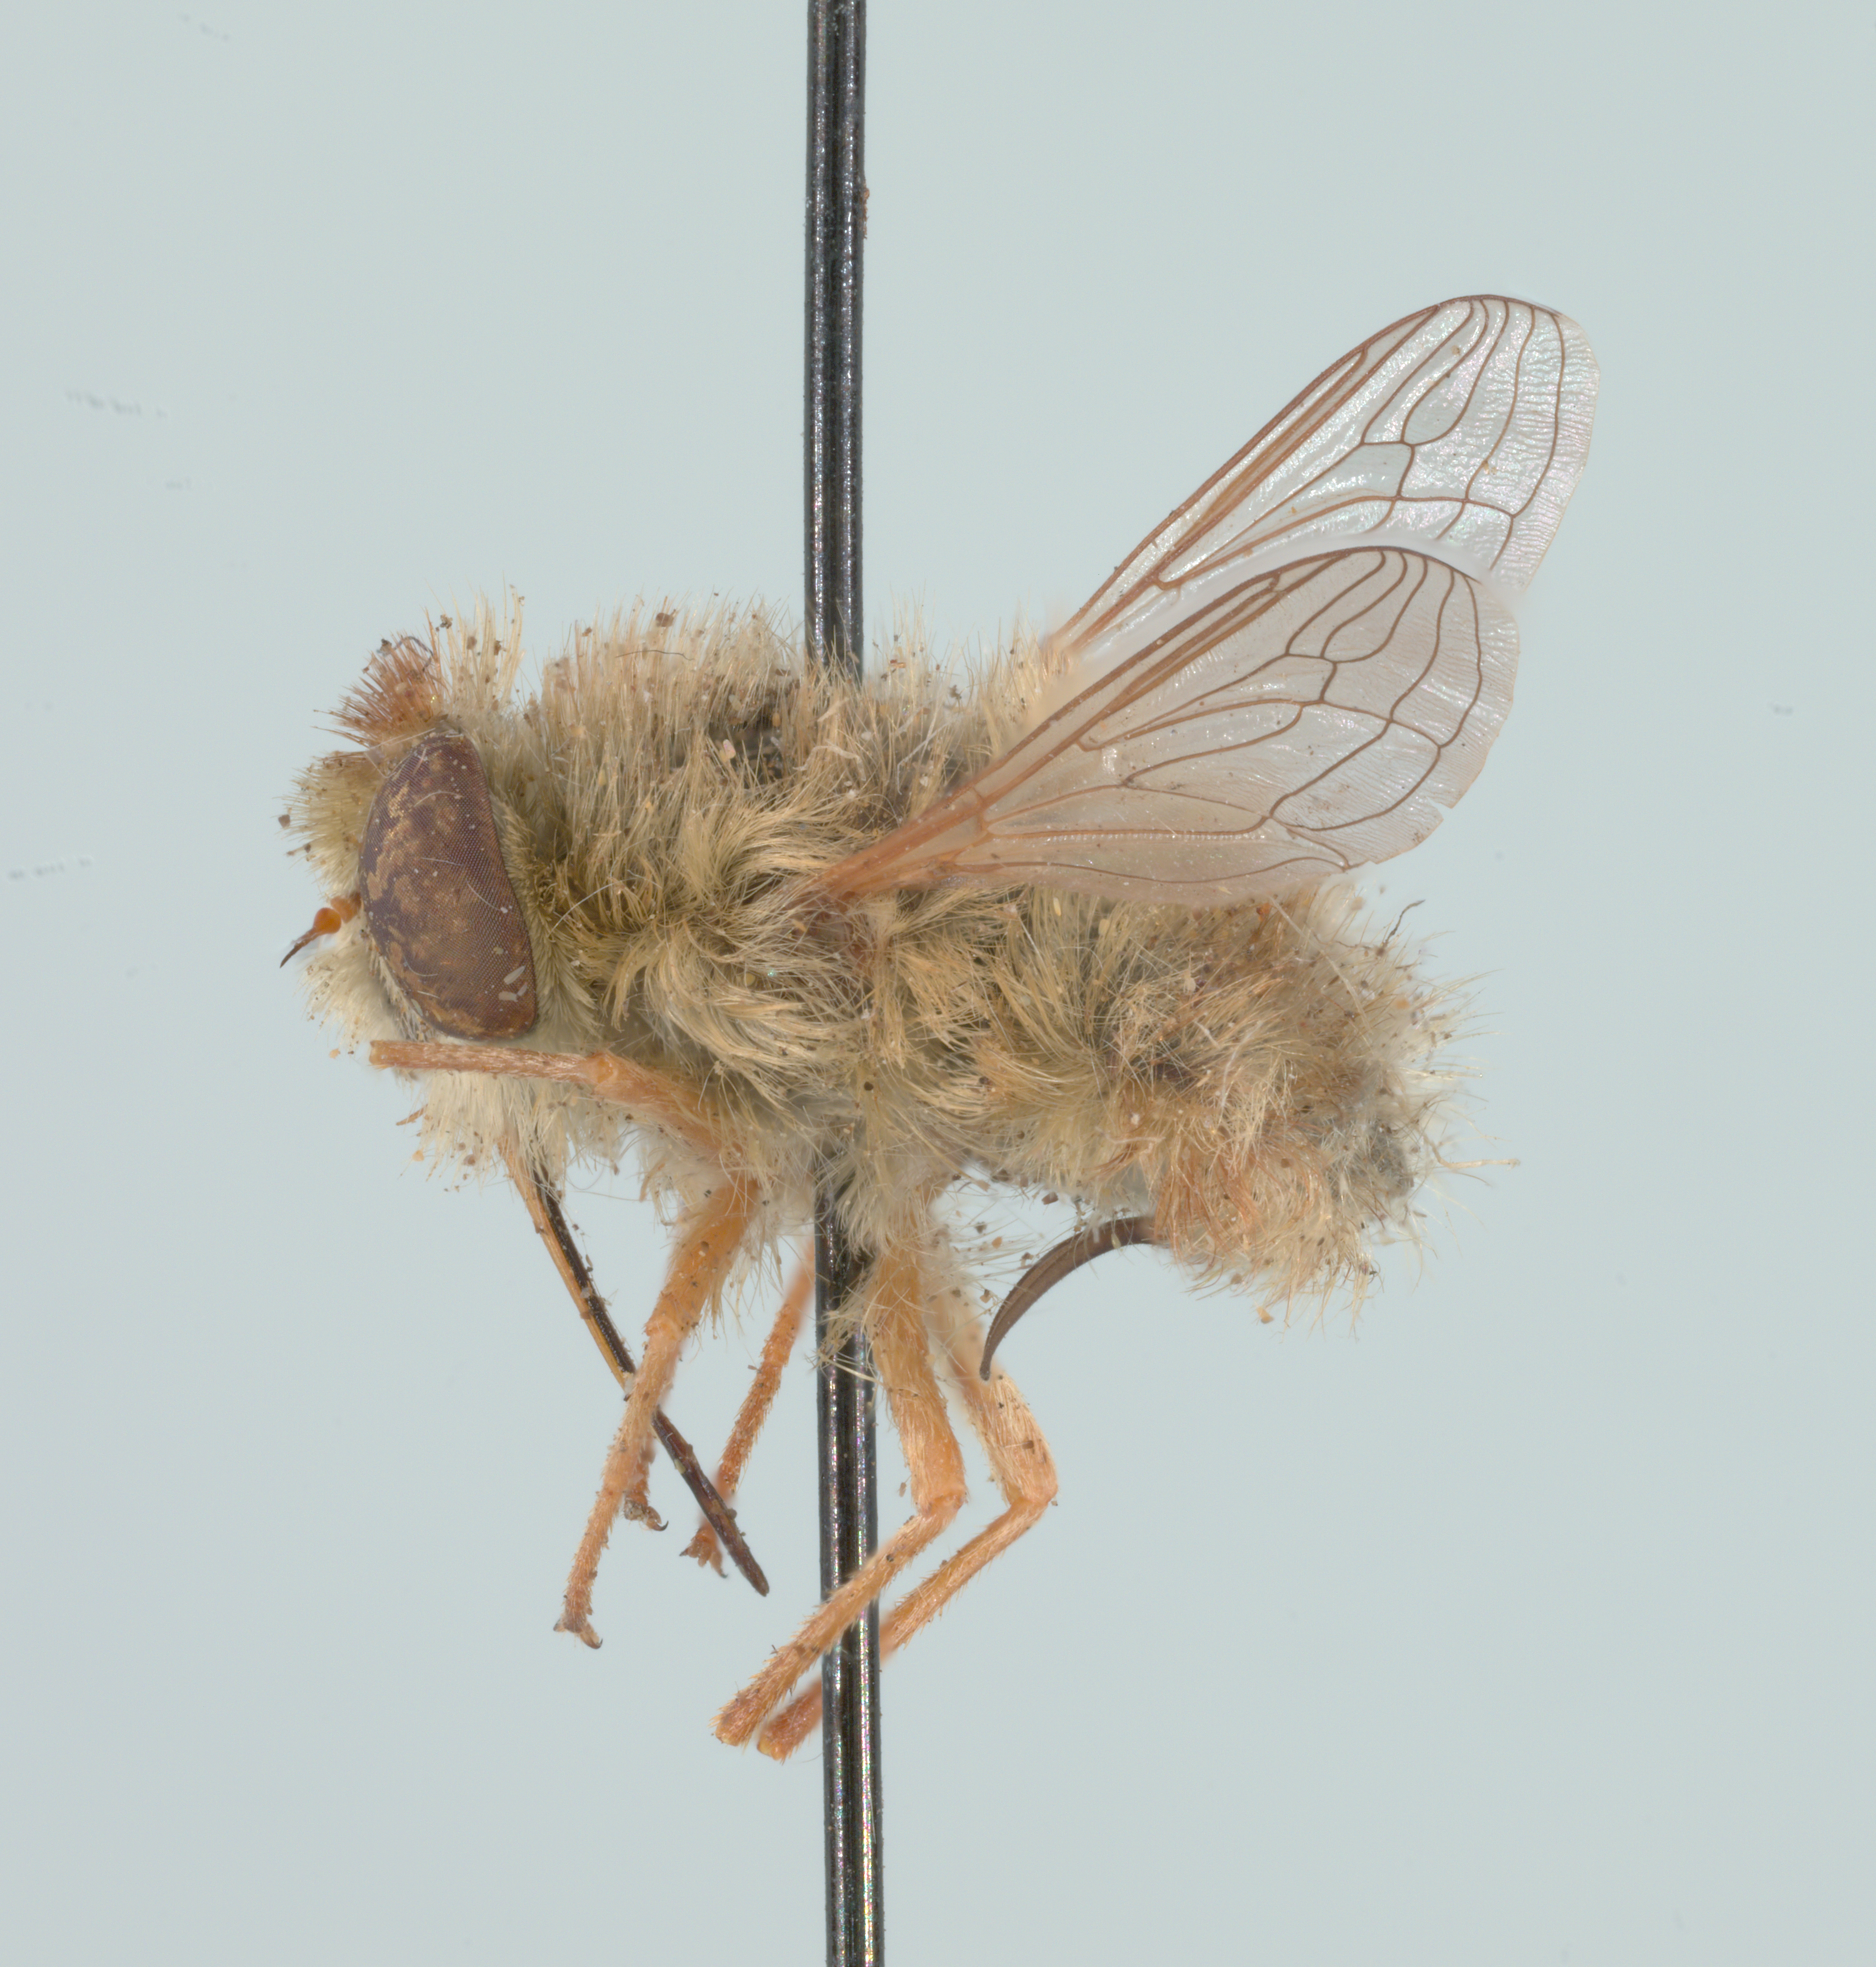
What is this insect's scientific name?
Neorhynchocephalus mendozanus
